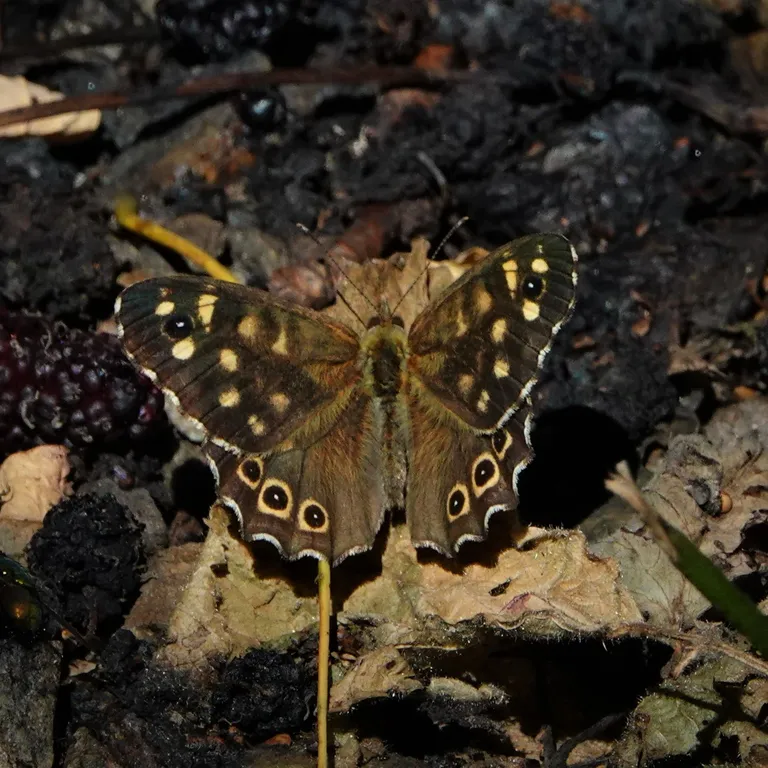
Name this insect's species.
Pararge aegeria
